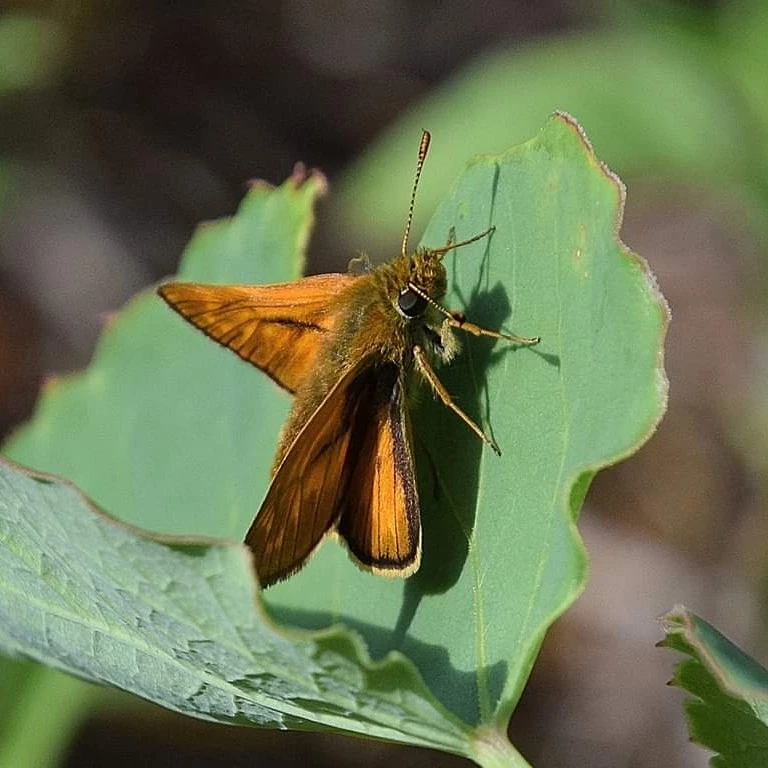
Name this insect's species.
Ochlodes sylvanus (also Ochlodes venata)
